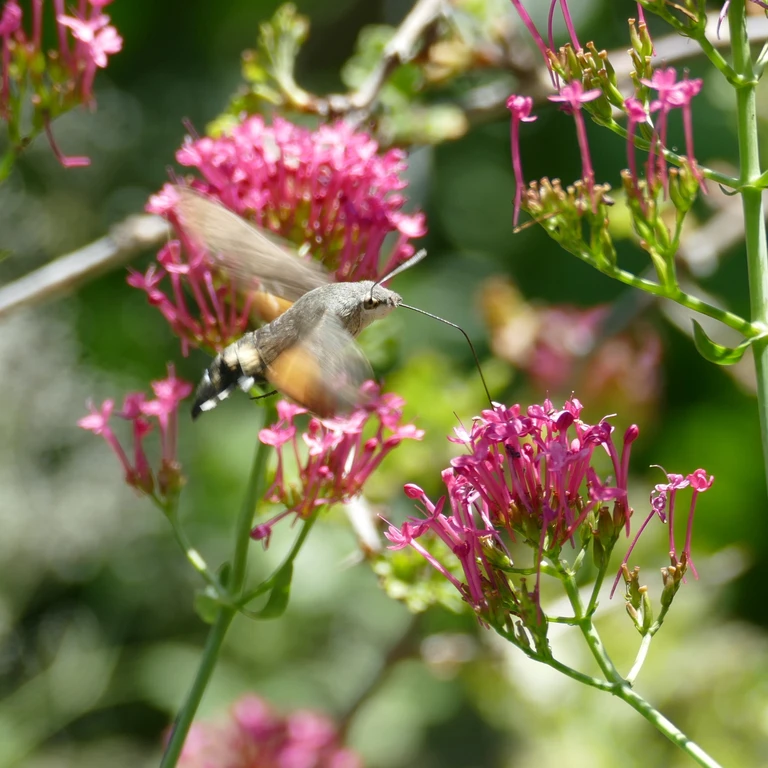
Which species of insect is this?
Macroglossum stellatarum
